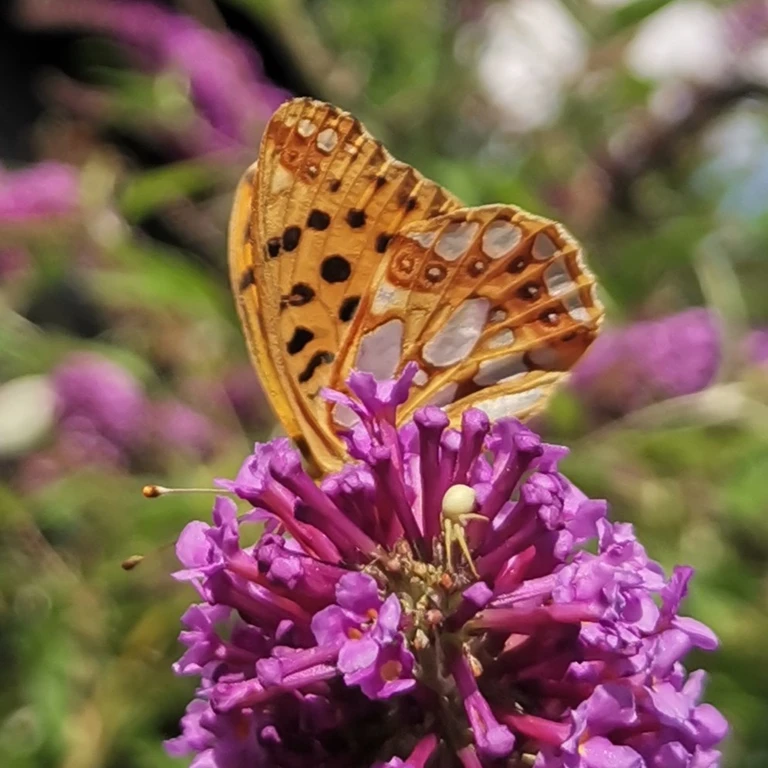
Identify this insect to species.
Issoria lathonia
